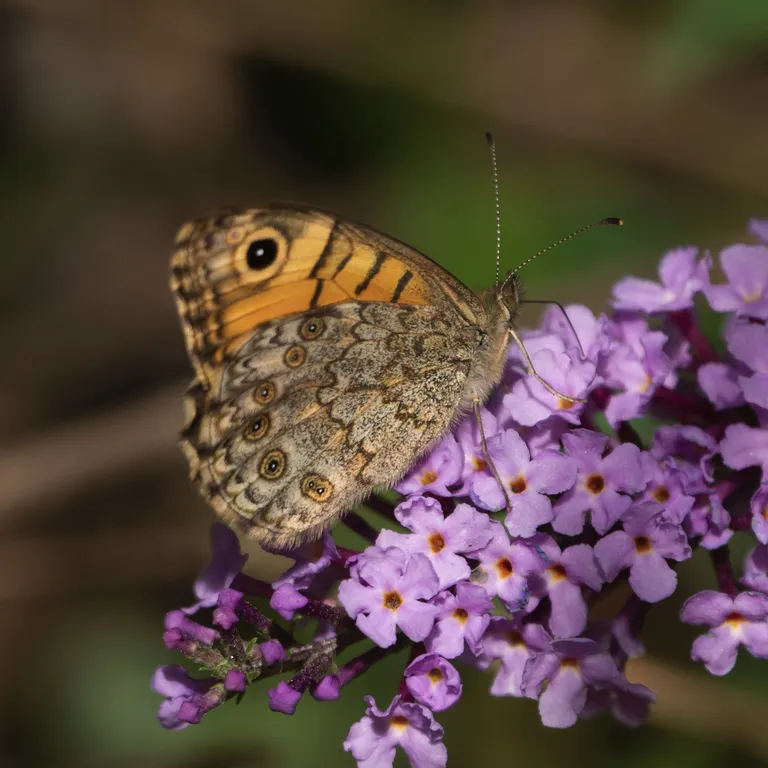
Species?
Lasiommata megera (also Pararge megera)
